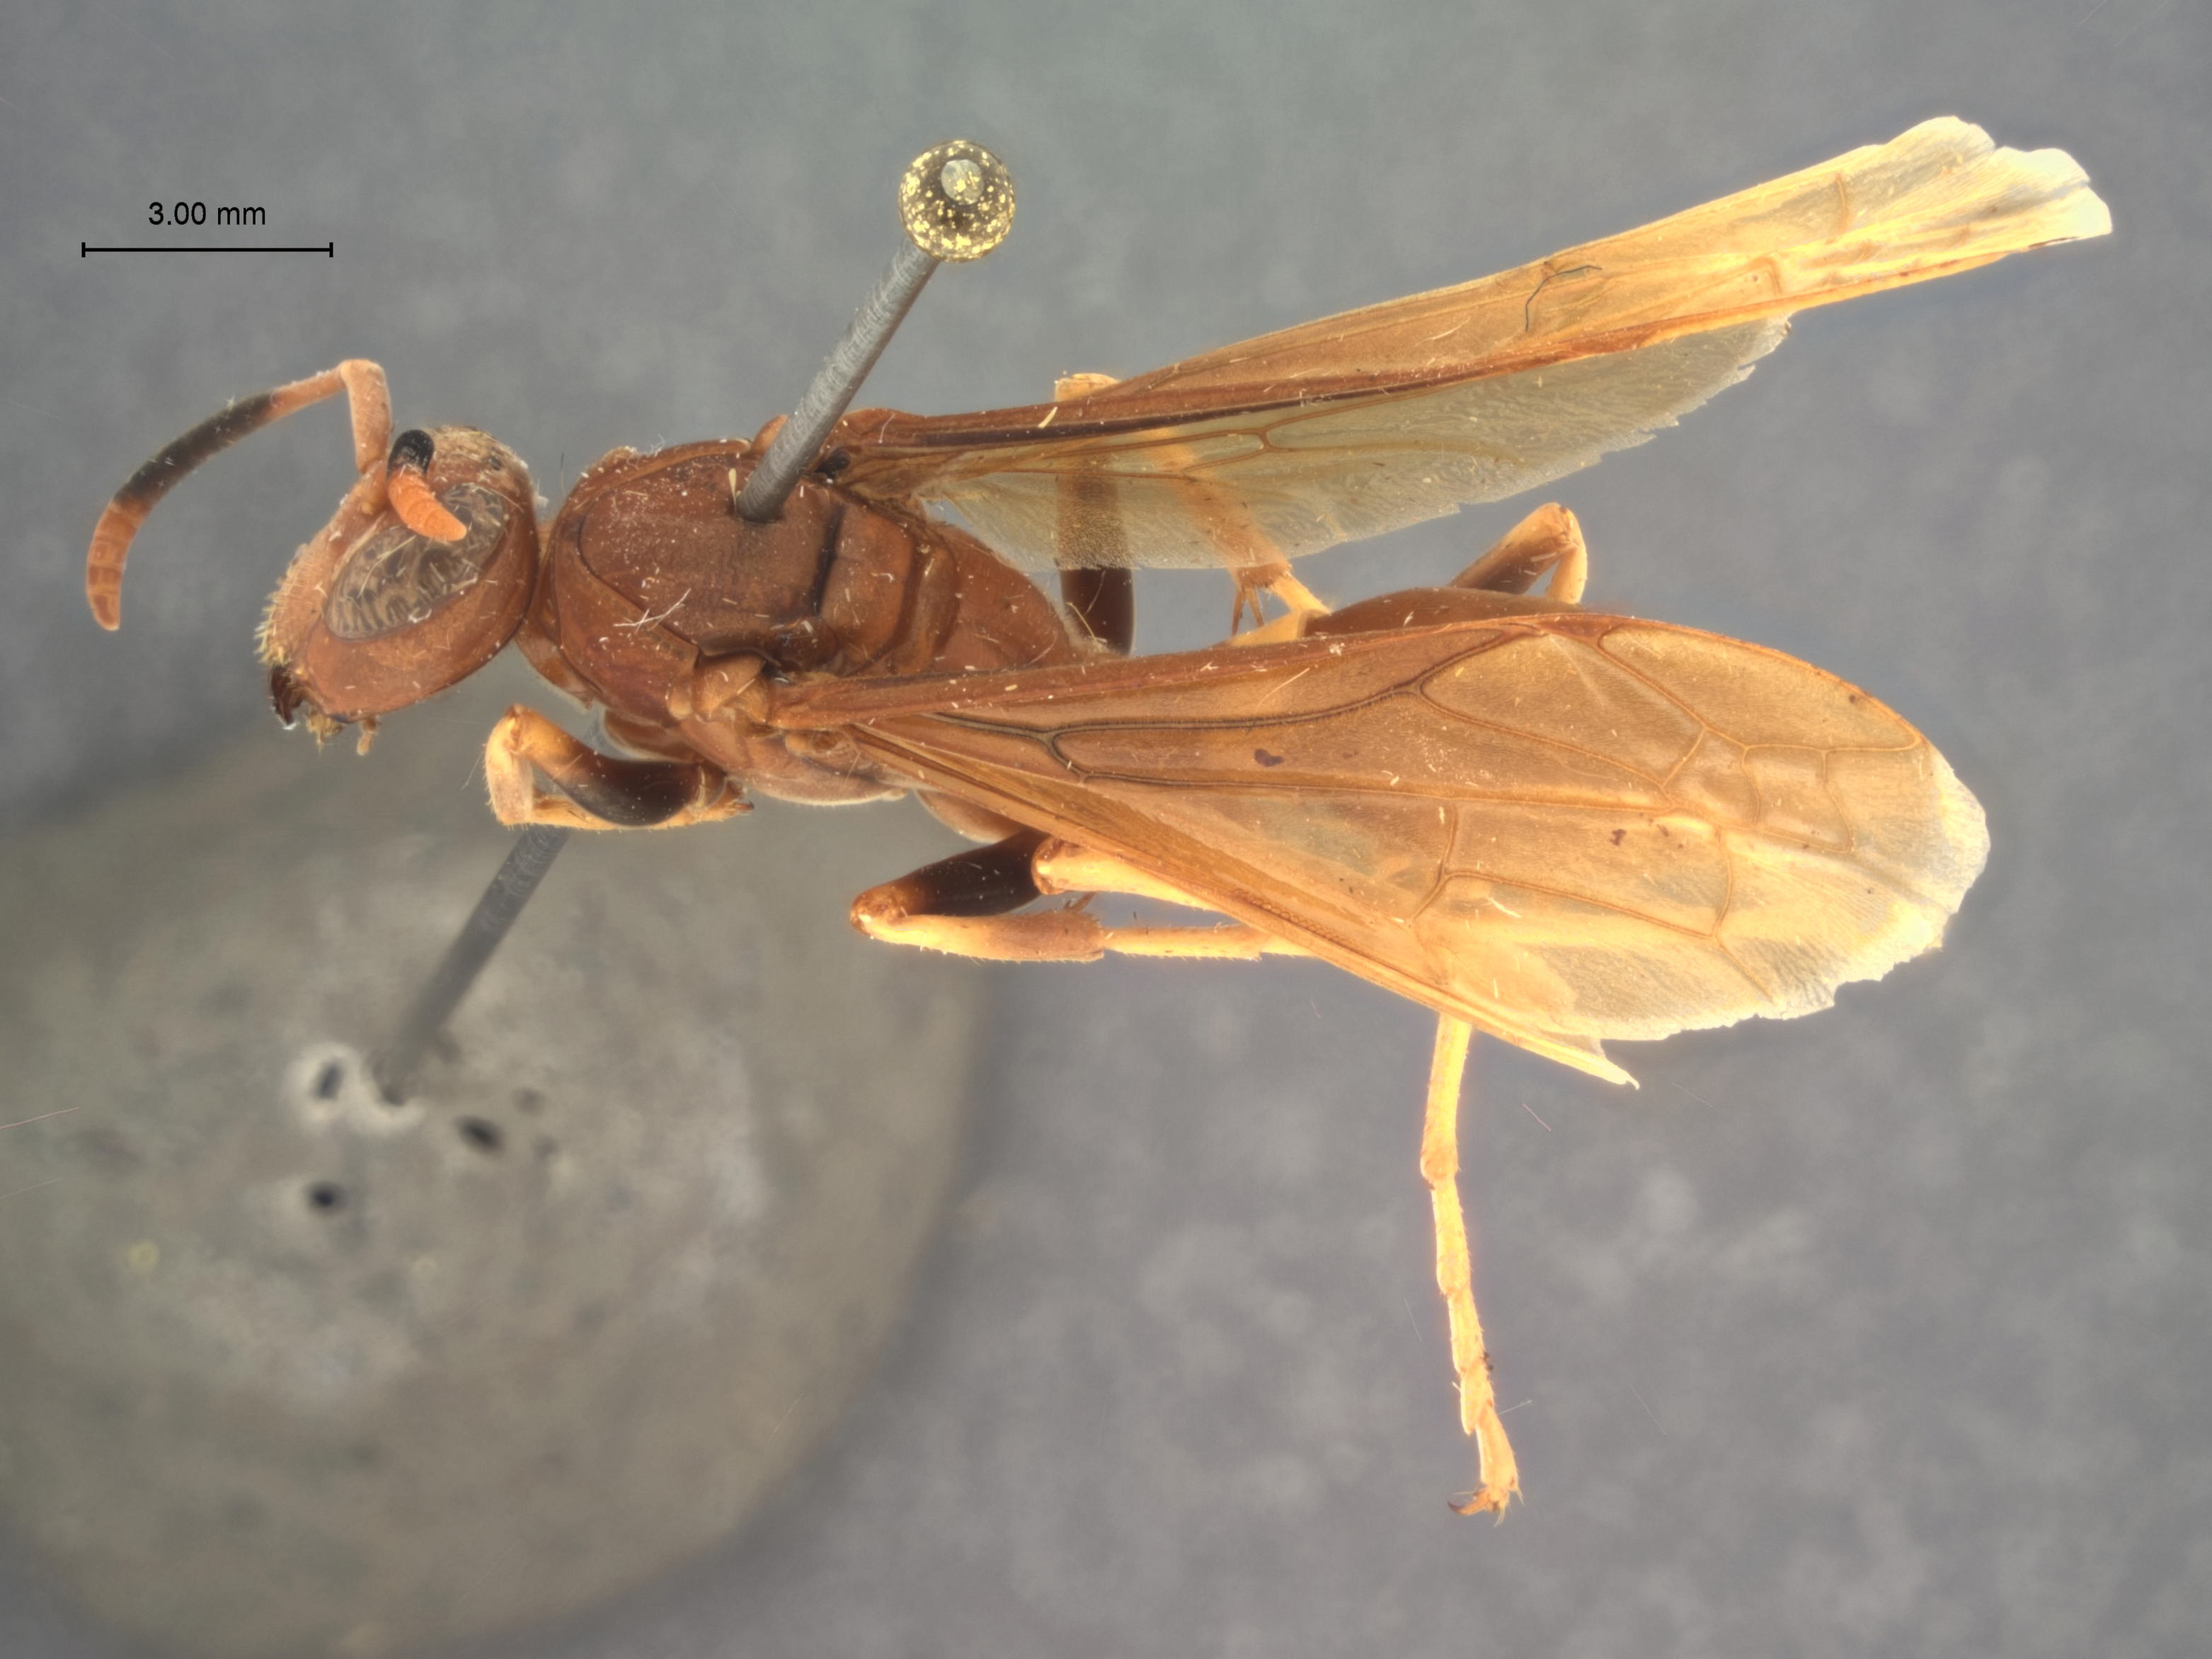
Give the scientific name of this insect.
Vespa dominica
